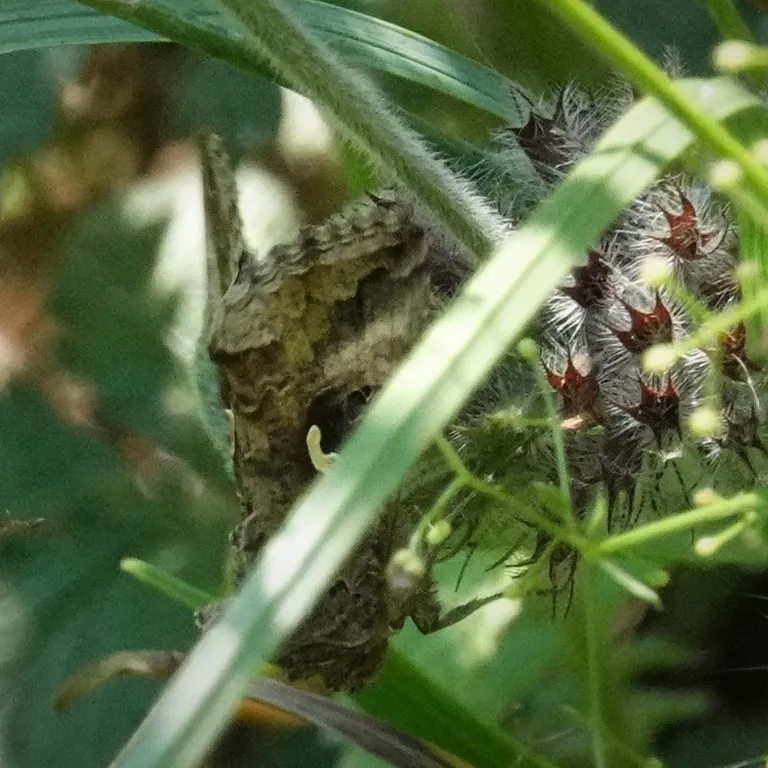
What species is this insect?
Autographa gamma
